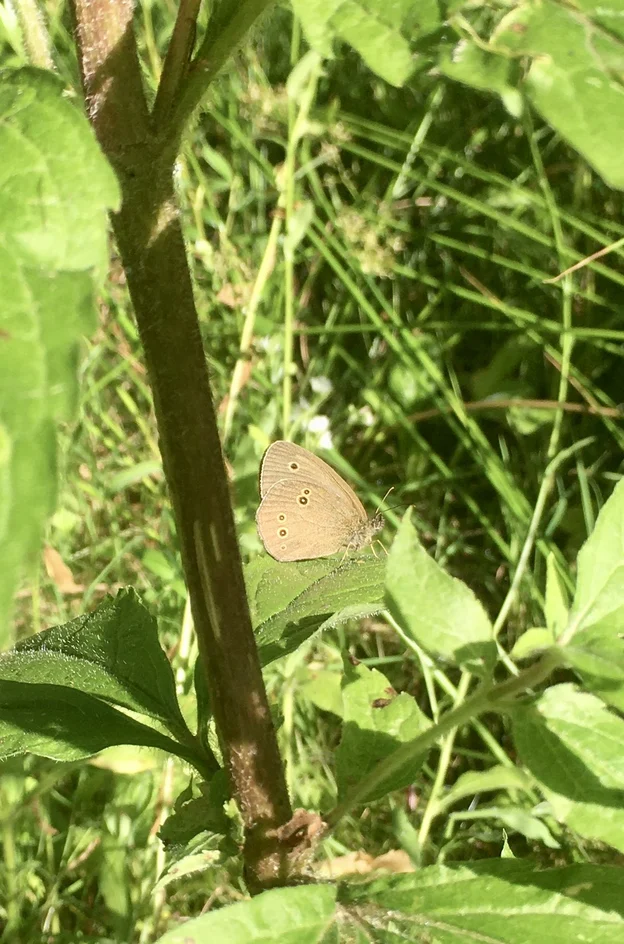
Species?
Aphantopus hyperantus
